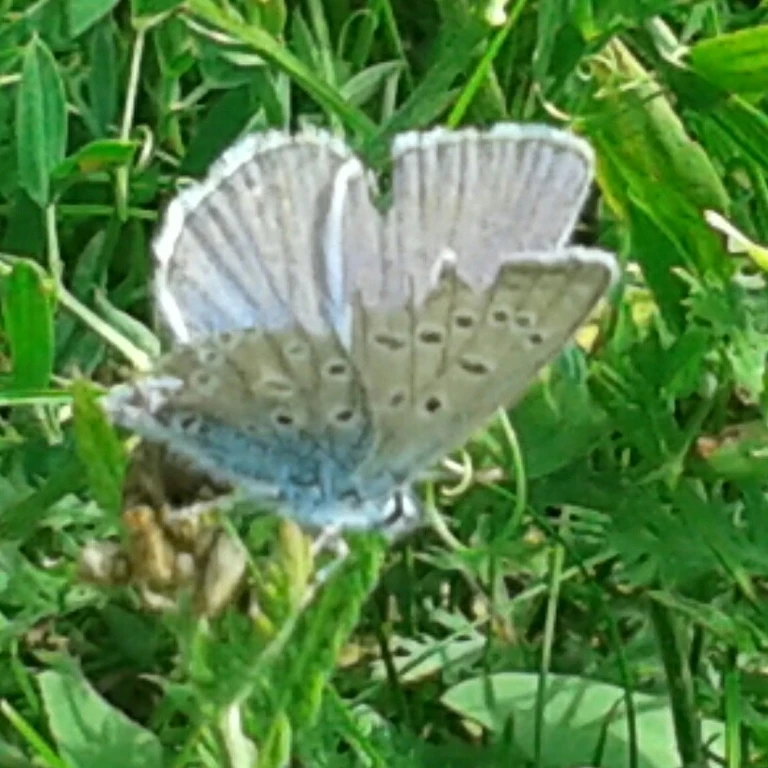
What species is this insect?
Polyommatus icarus
